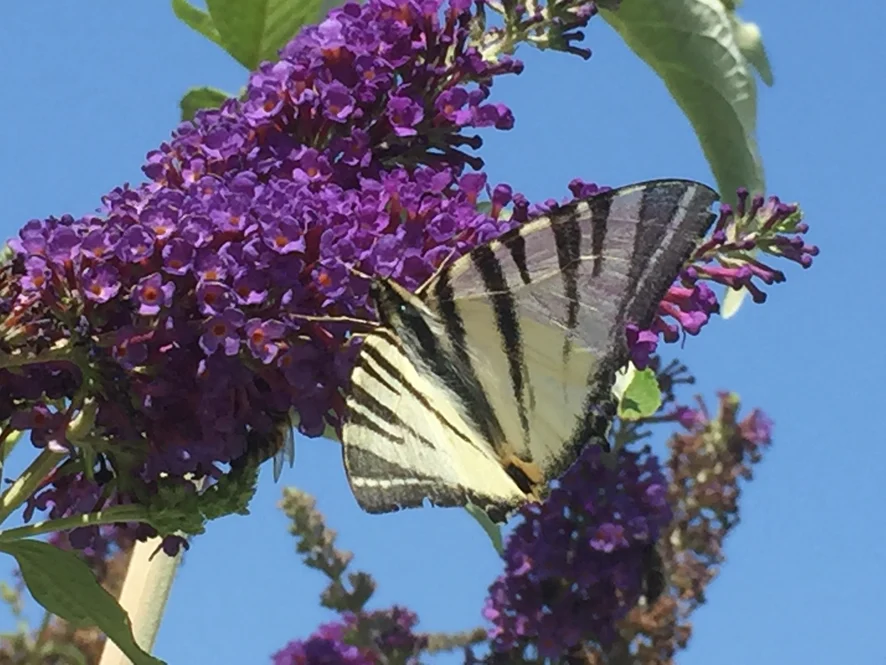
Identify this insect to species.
Iphiclides podalirius
